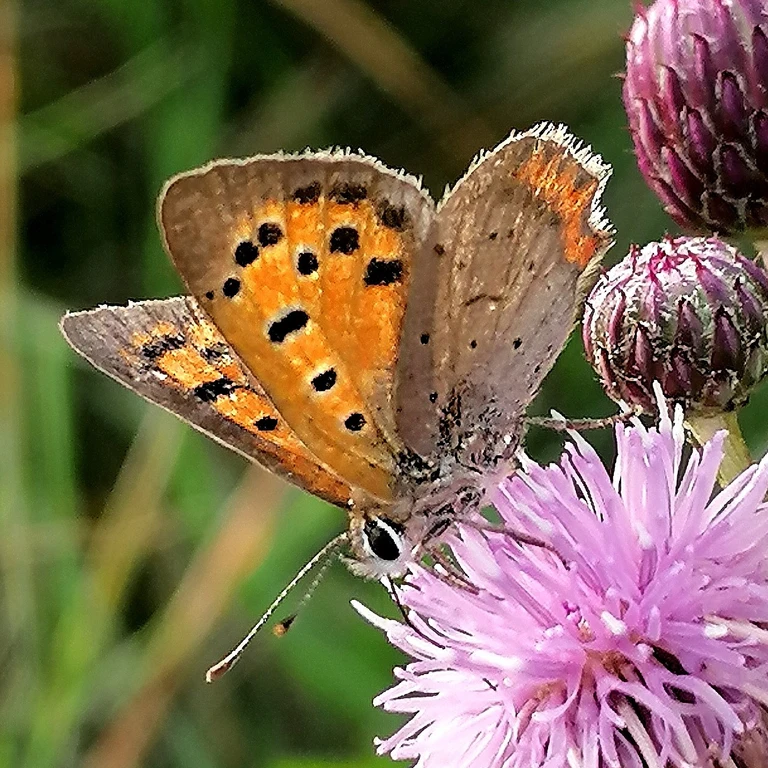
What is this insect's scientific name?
Lycaena phlaeas
